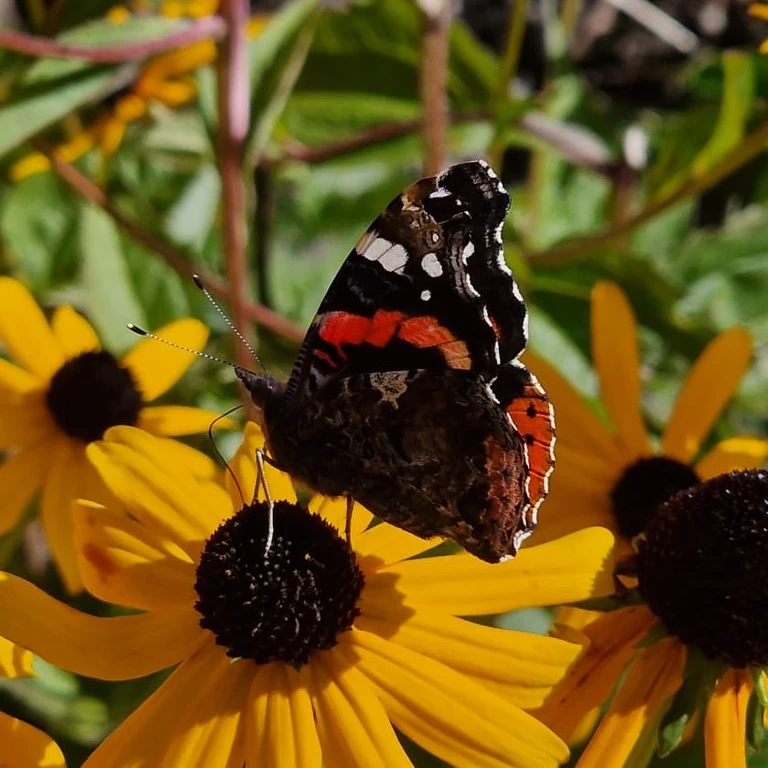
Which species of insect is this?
Vanessa atalanta
